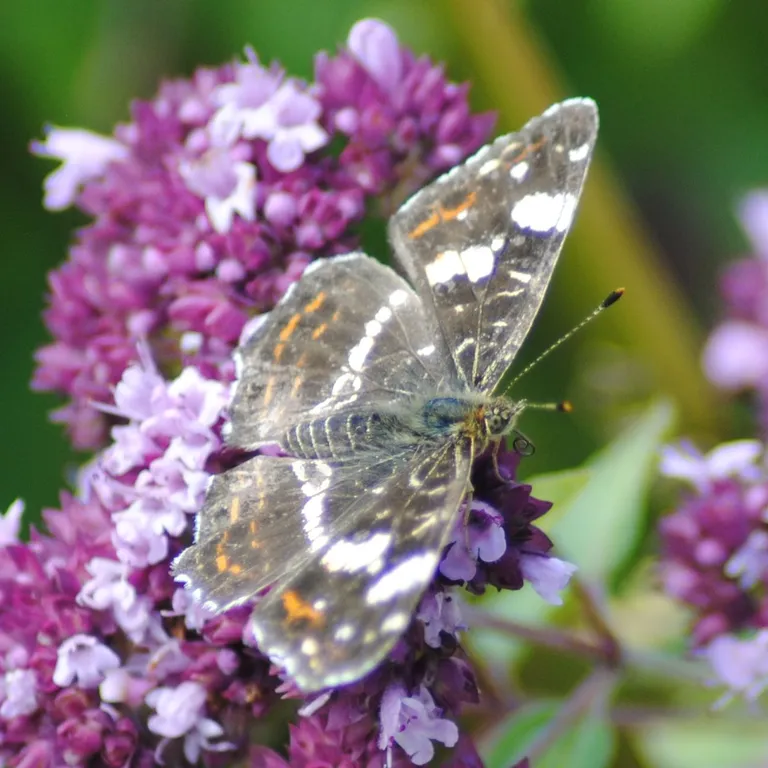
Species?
Araschnia levana
